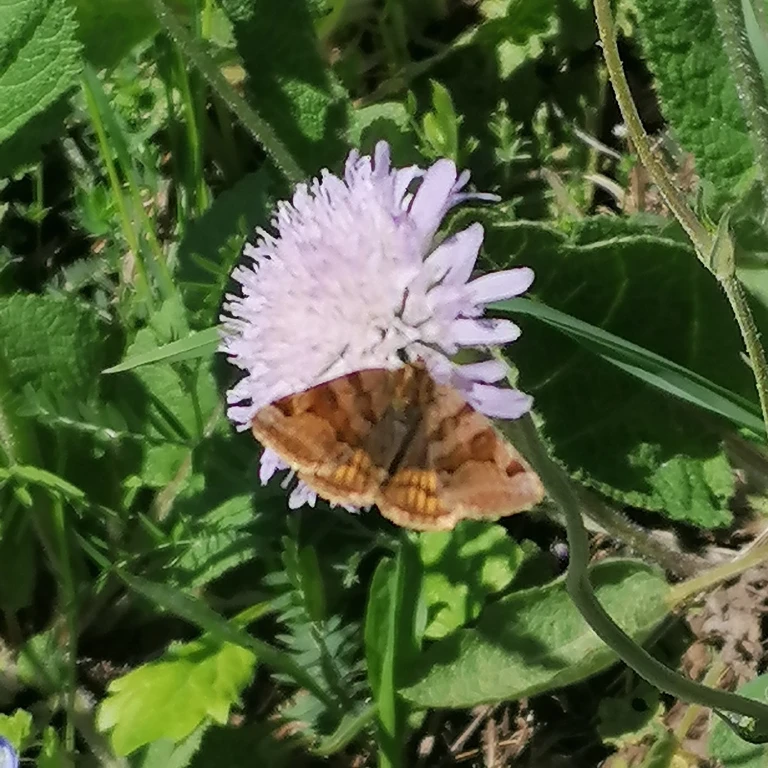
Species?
Euclidia glyphica
